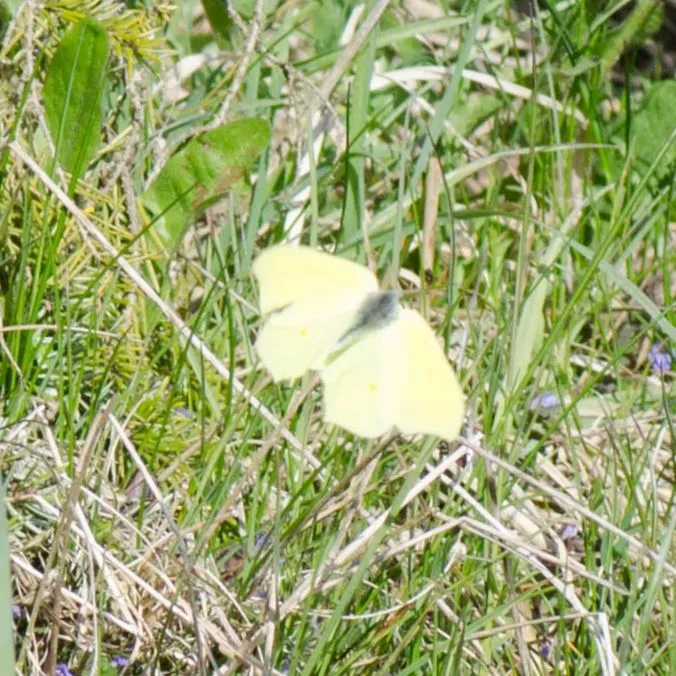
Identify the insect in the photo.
Gonepteryx rhamni
